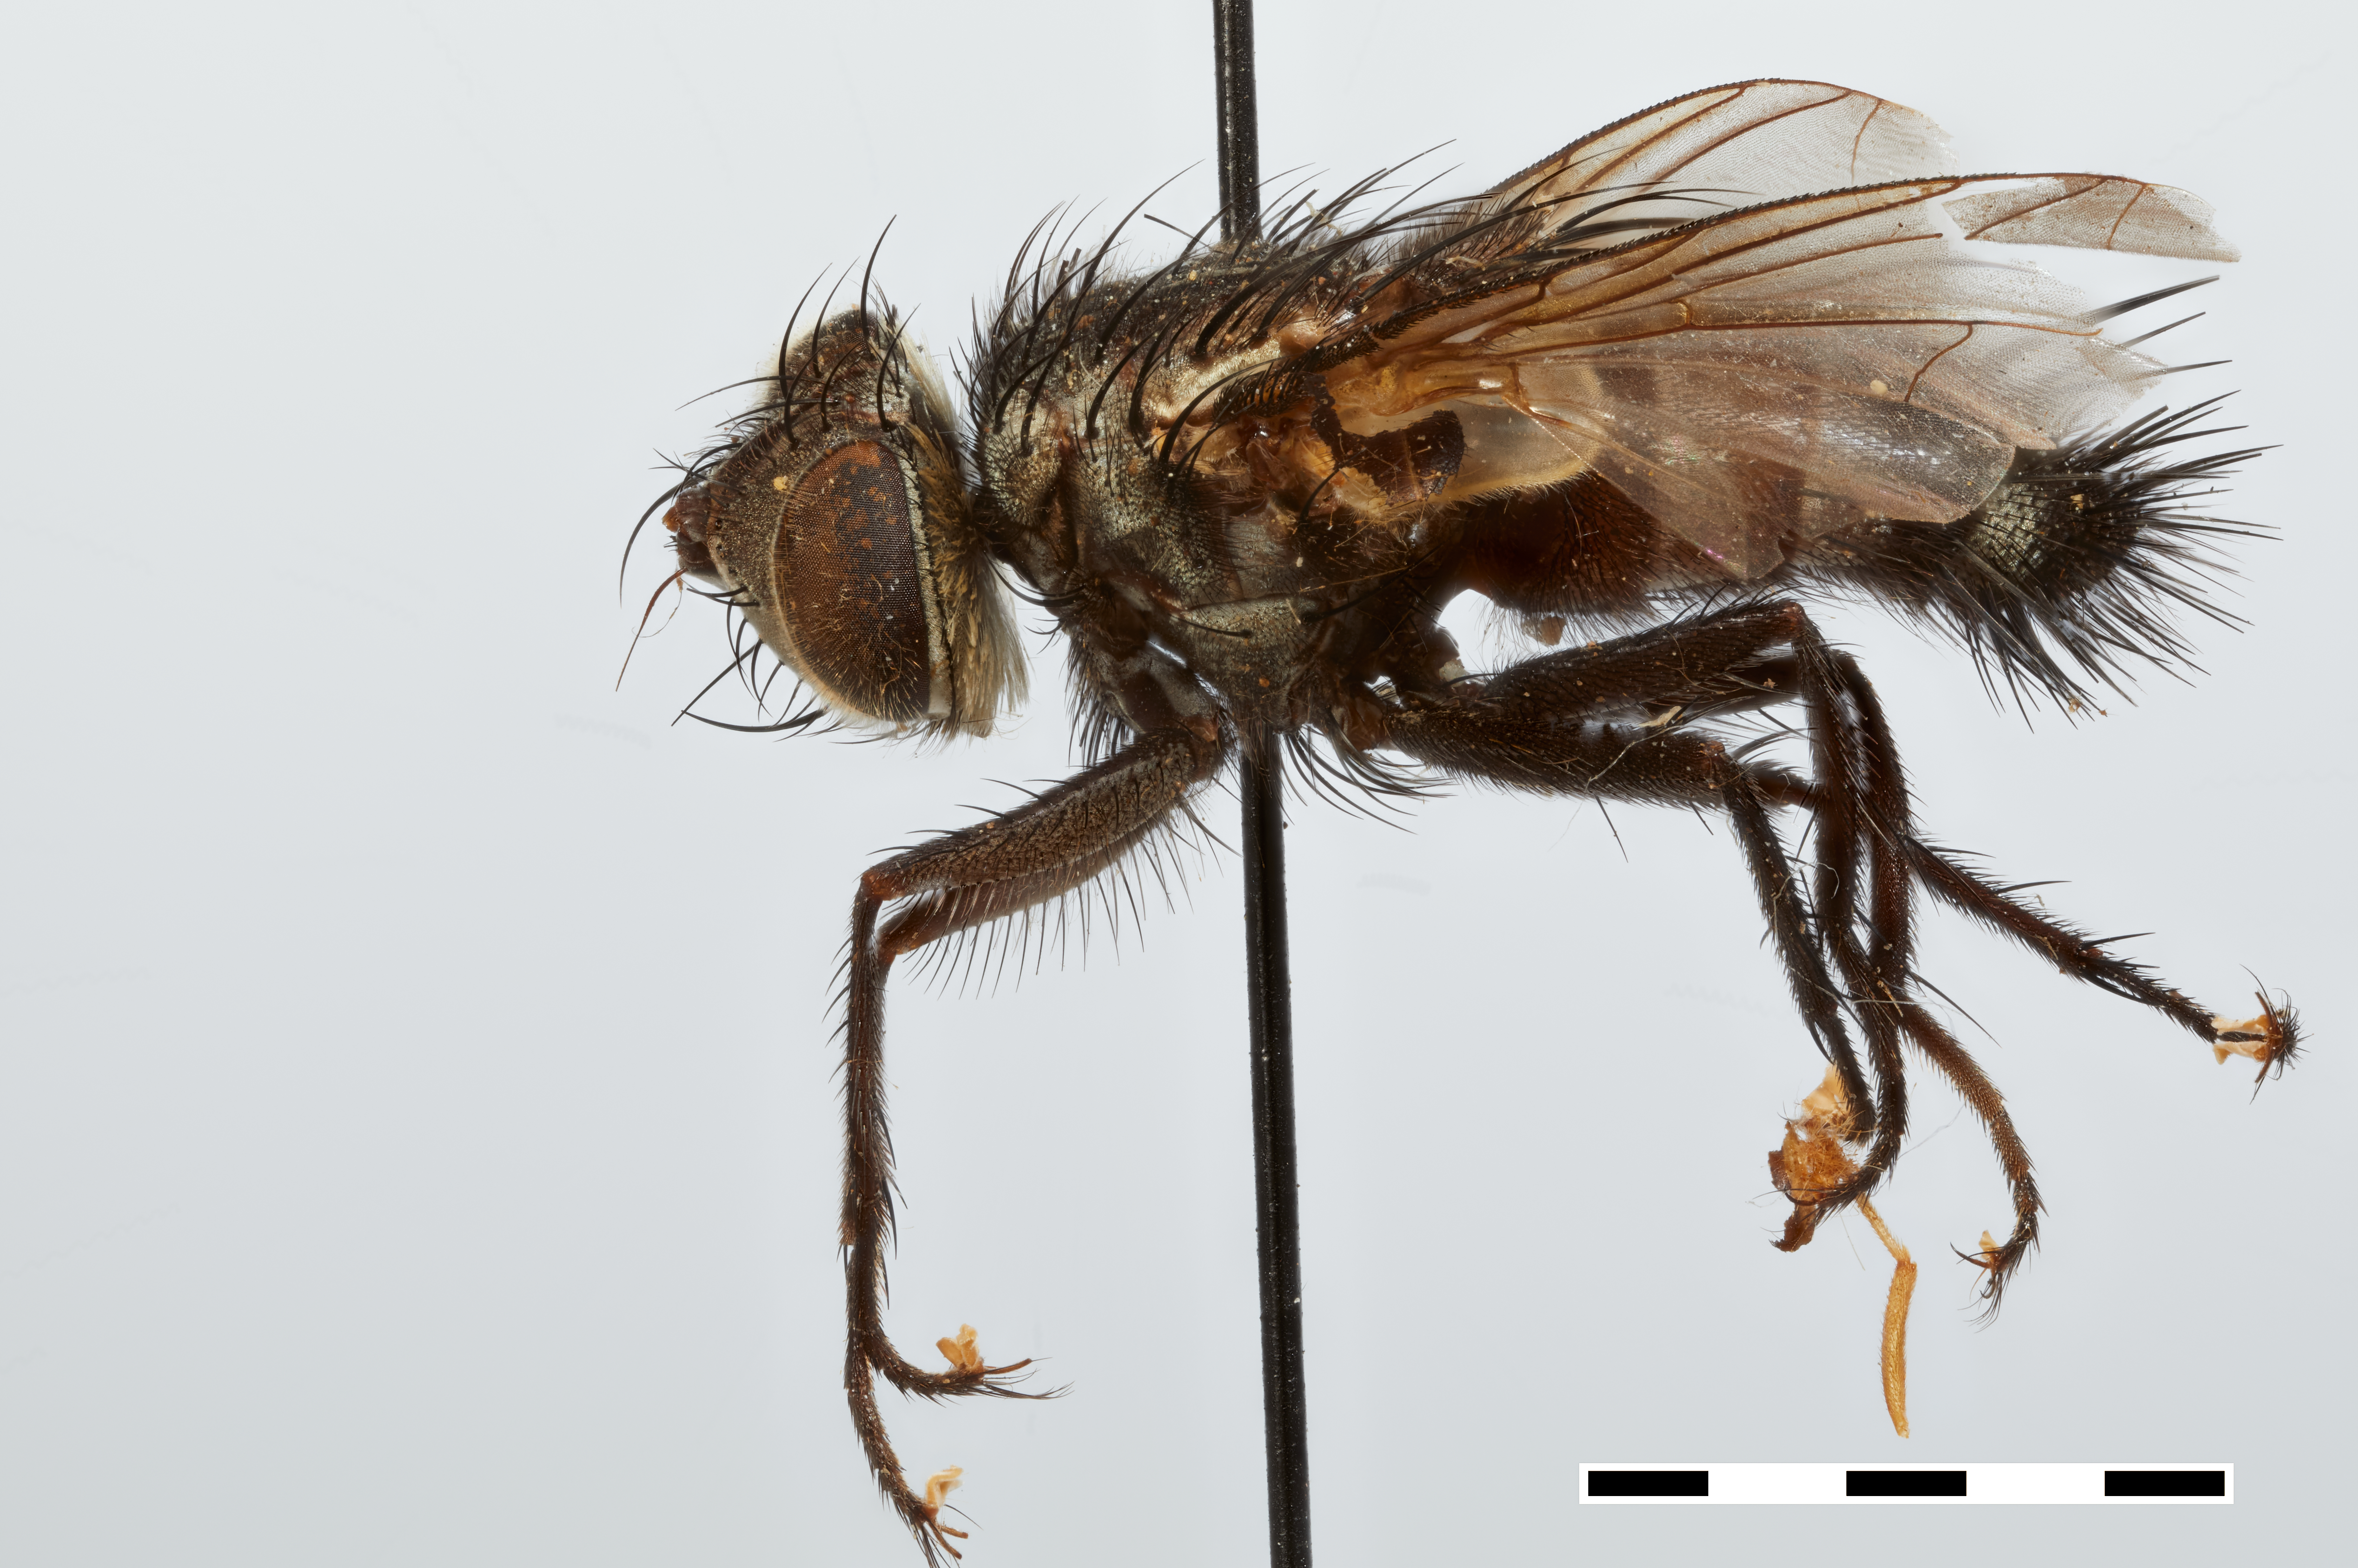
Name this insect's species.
Phorocera complicata
